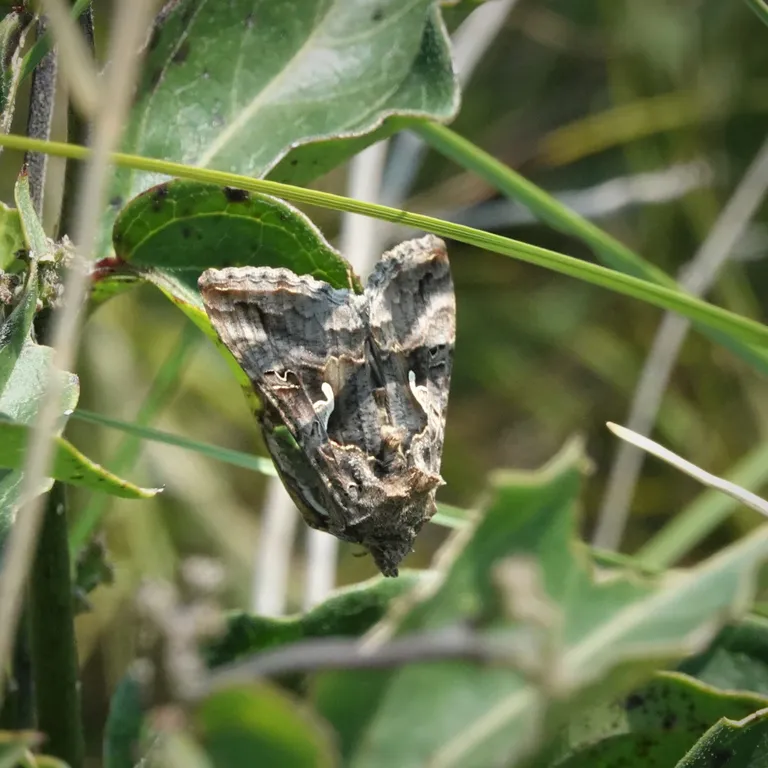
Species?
Autographa gamma
